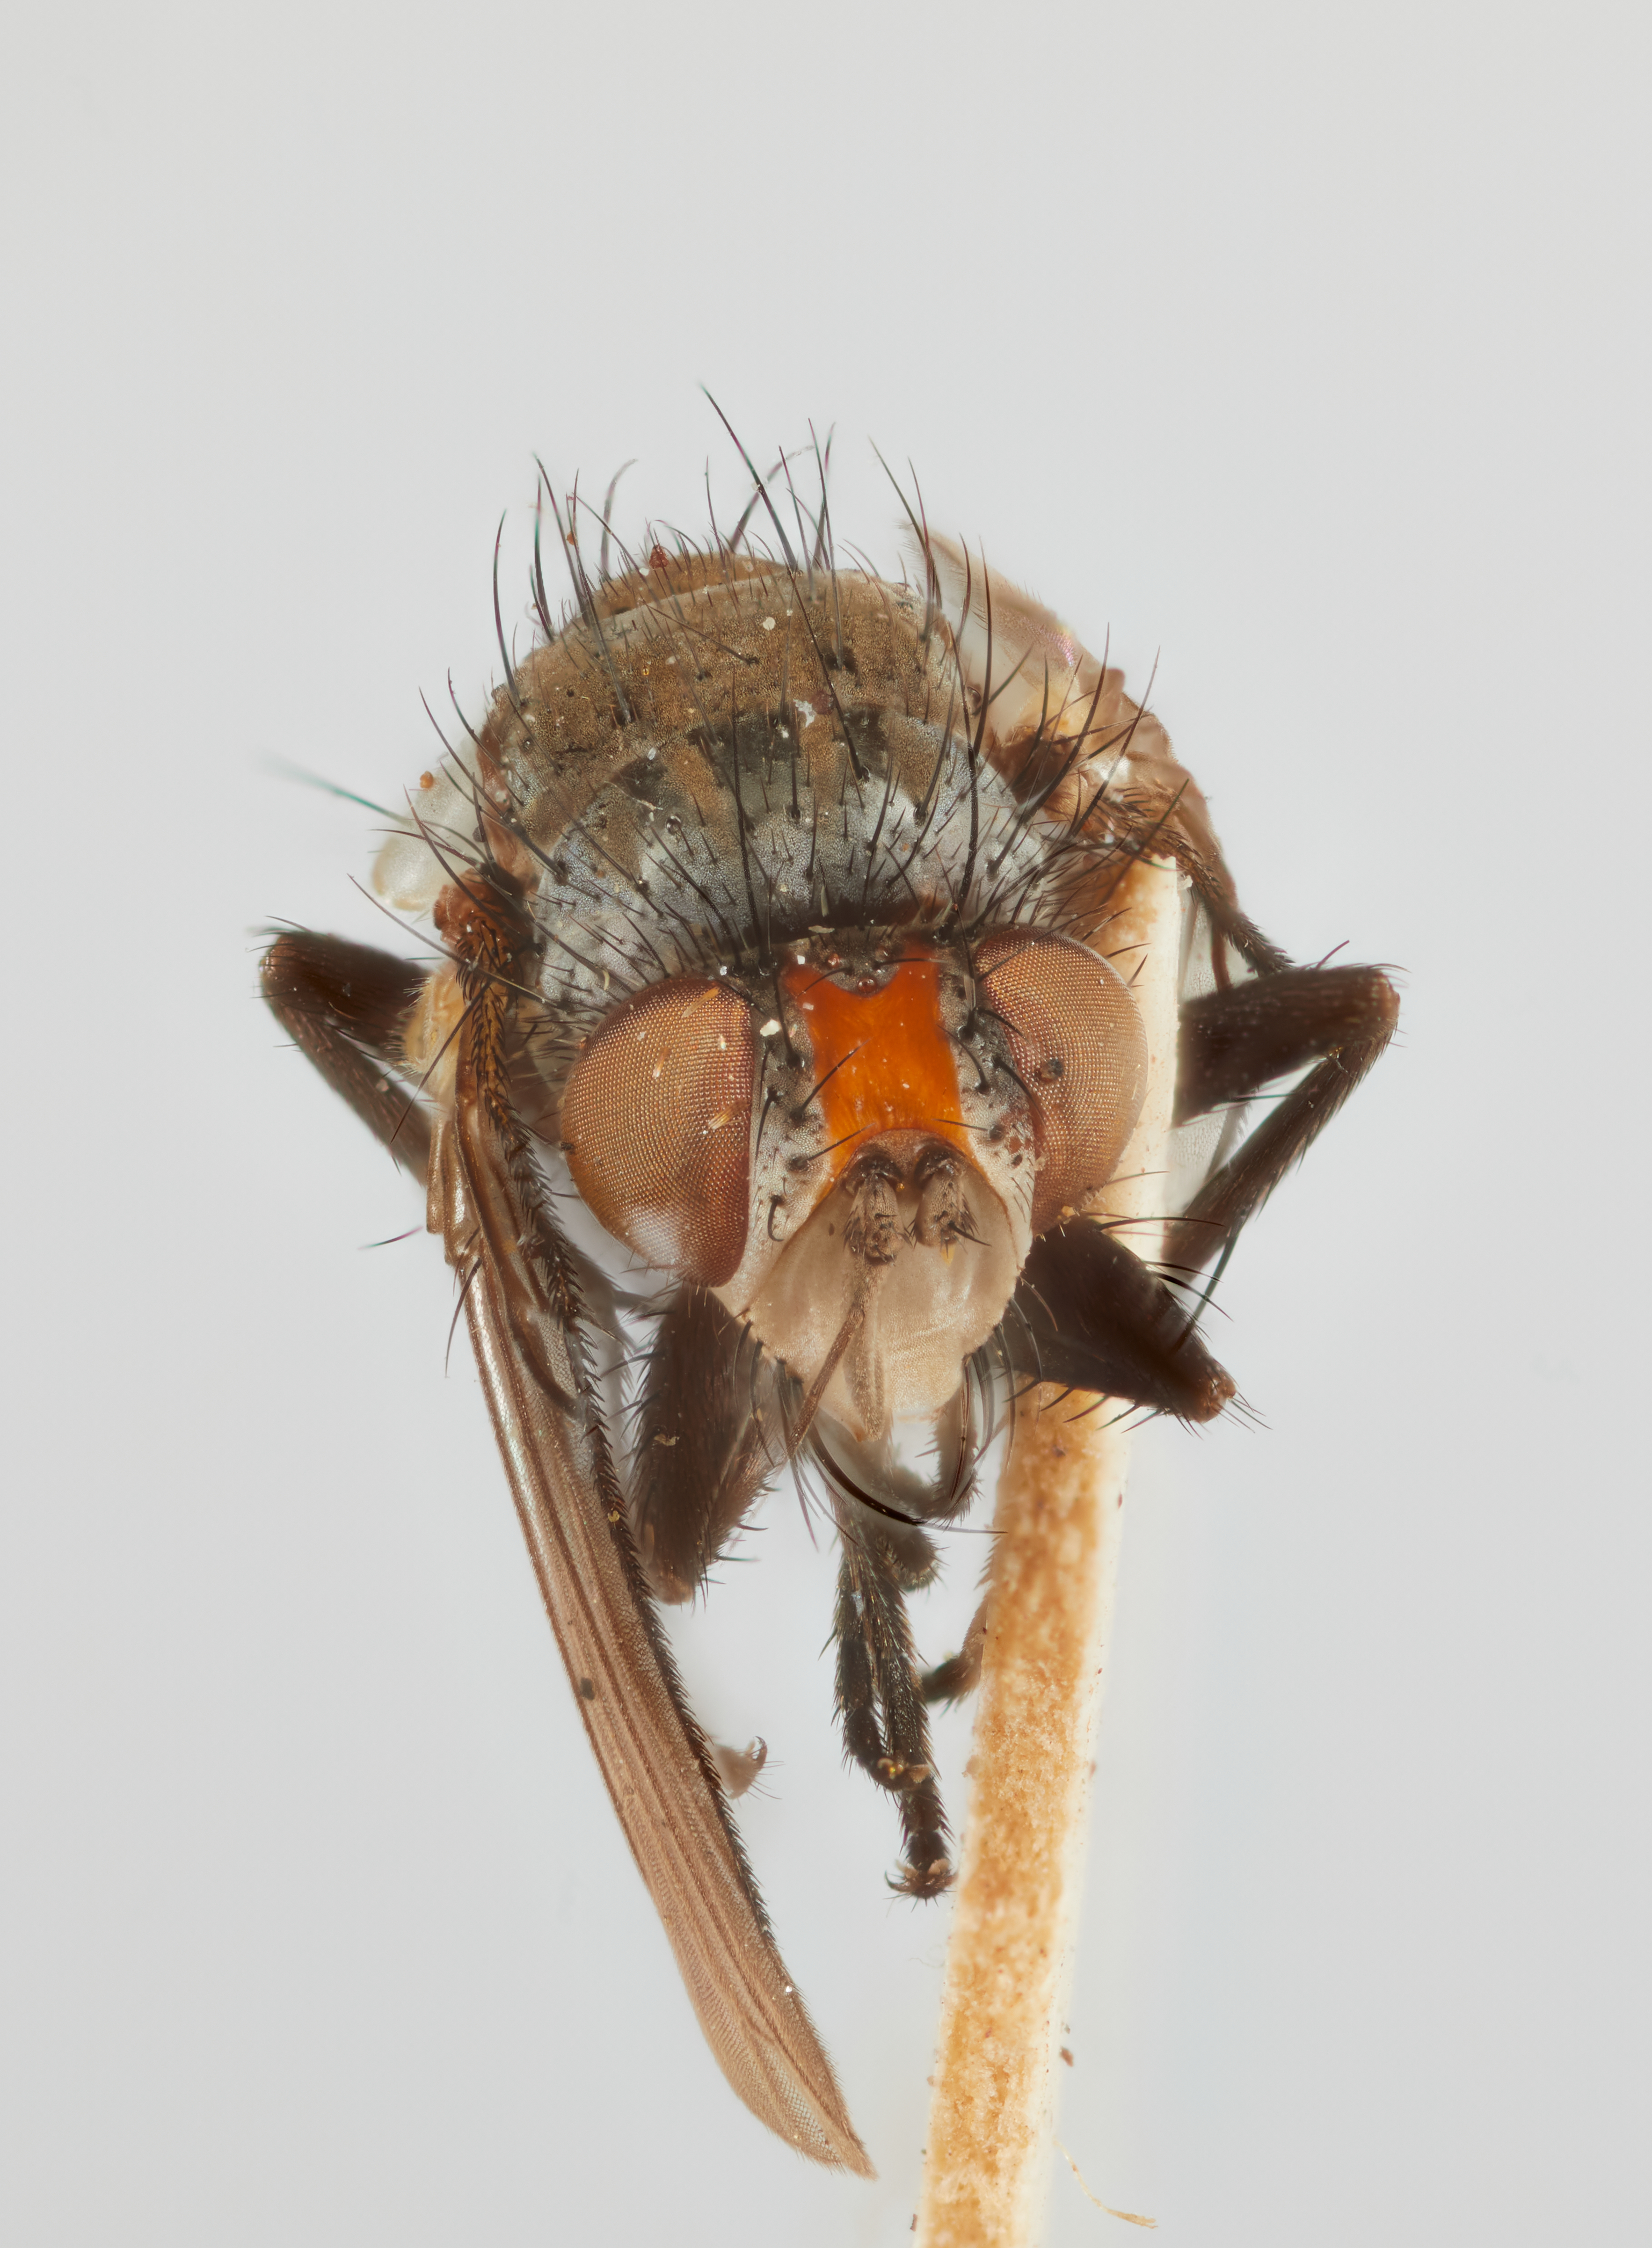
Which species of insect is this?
Lispidea interrupta
